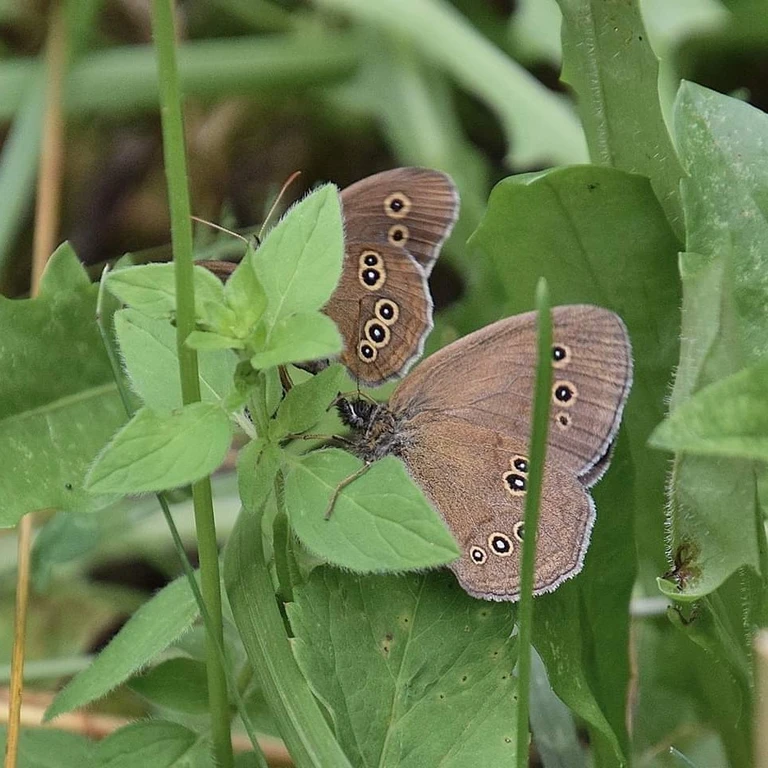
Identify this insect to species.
Aphantopus hyperantus
